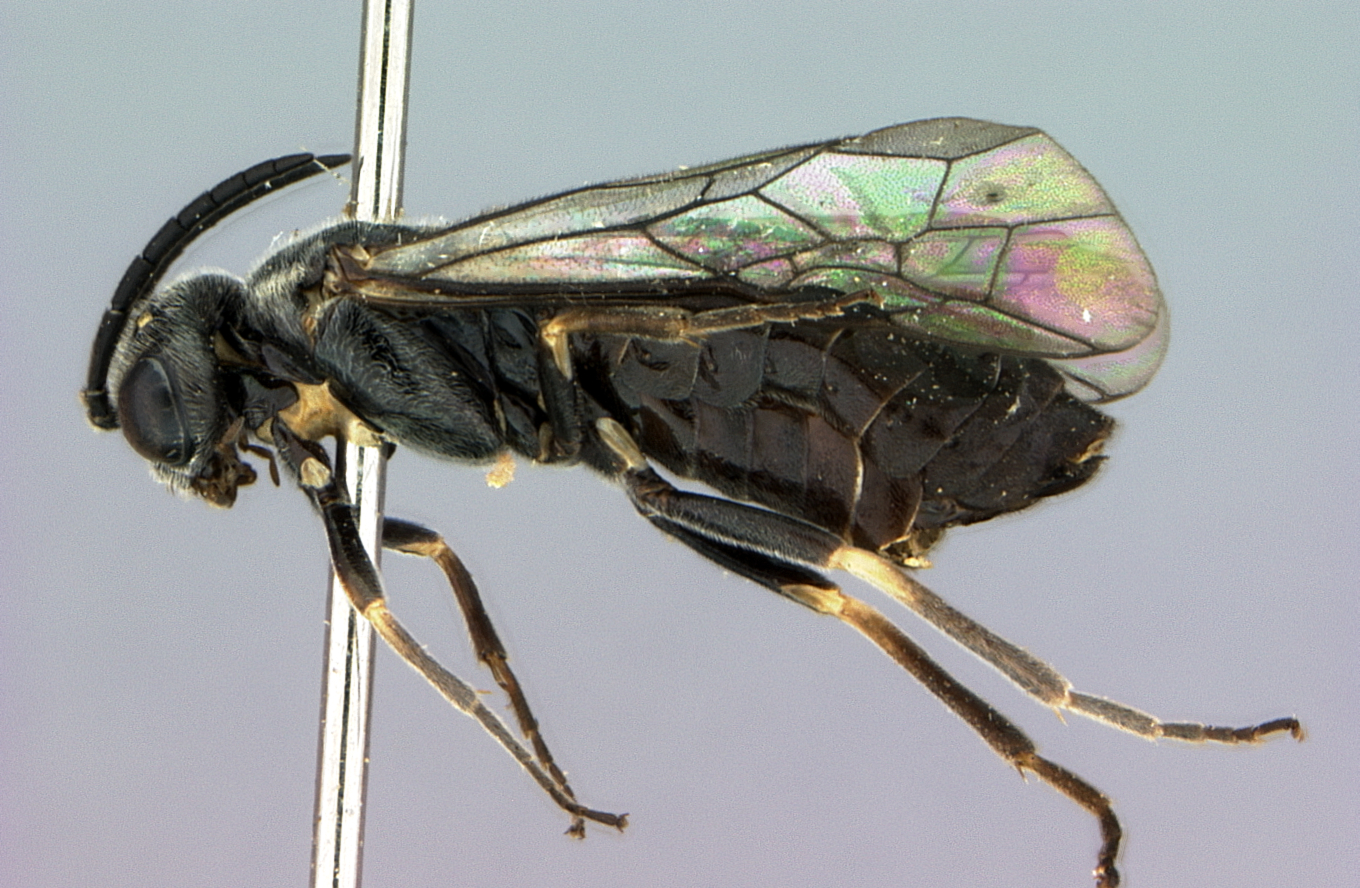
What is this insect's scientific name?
Ardis asulca
